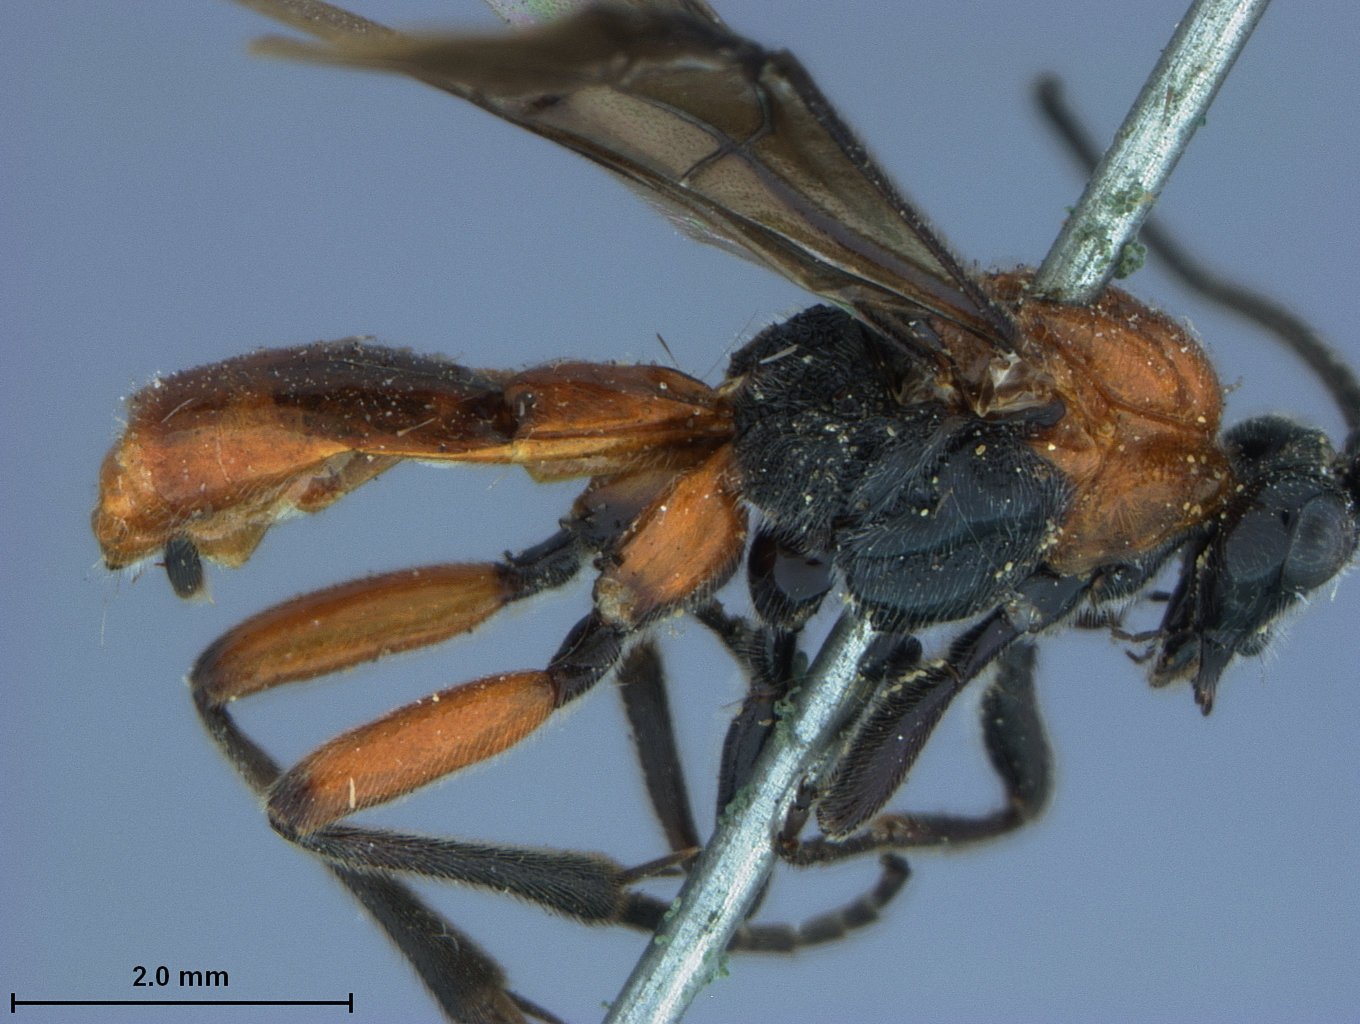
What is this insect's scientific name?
Orgilis rileyi
